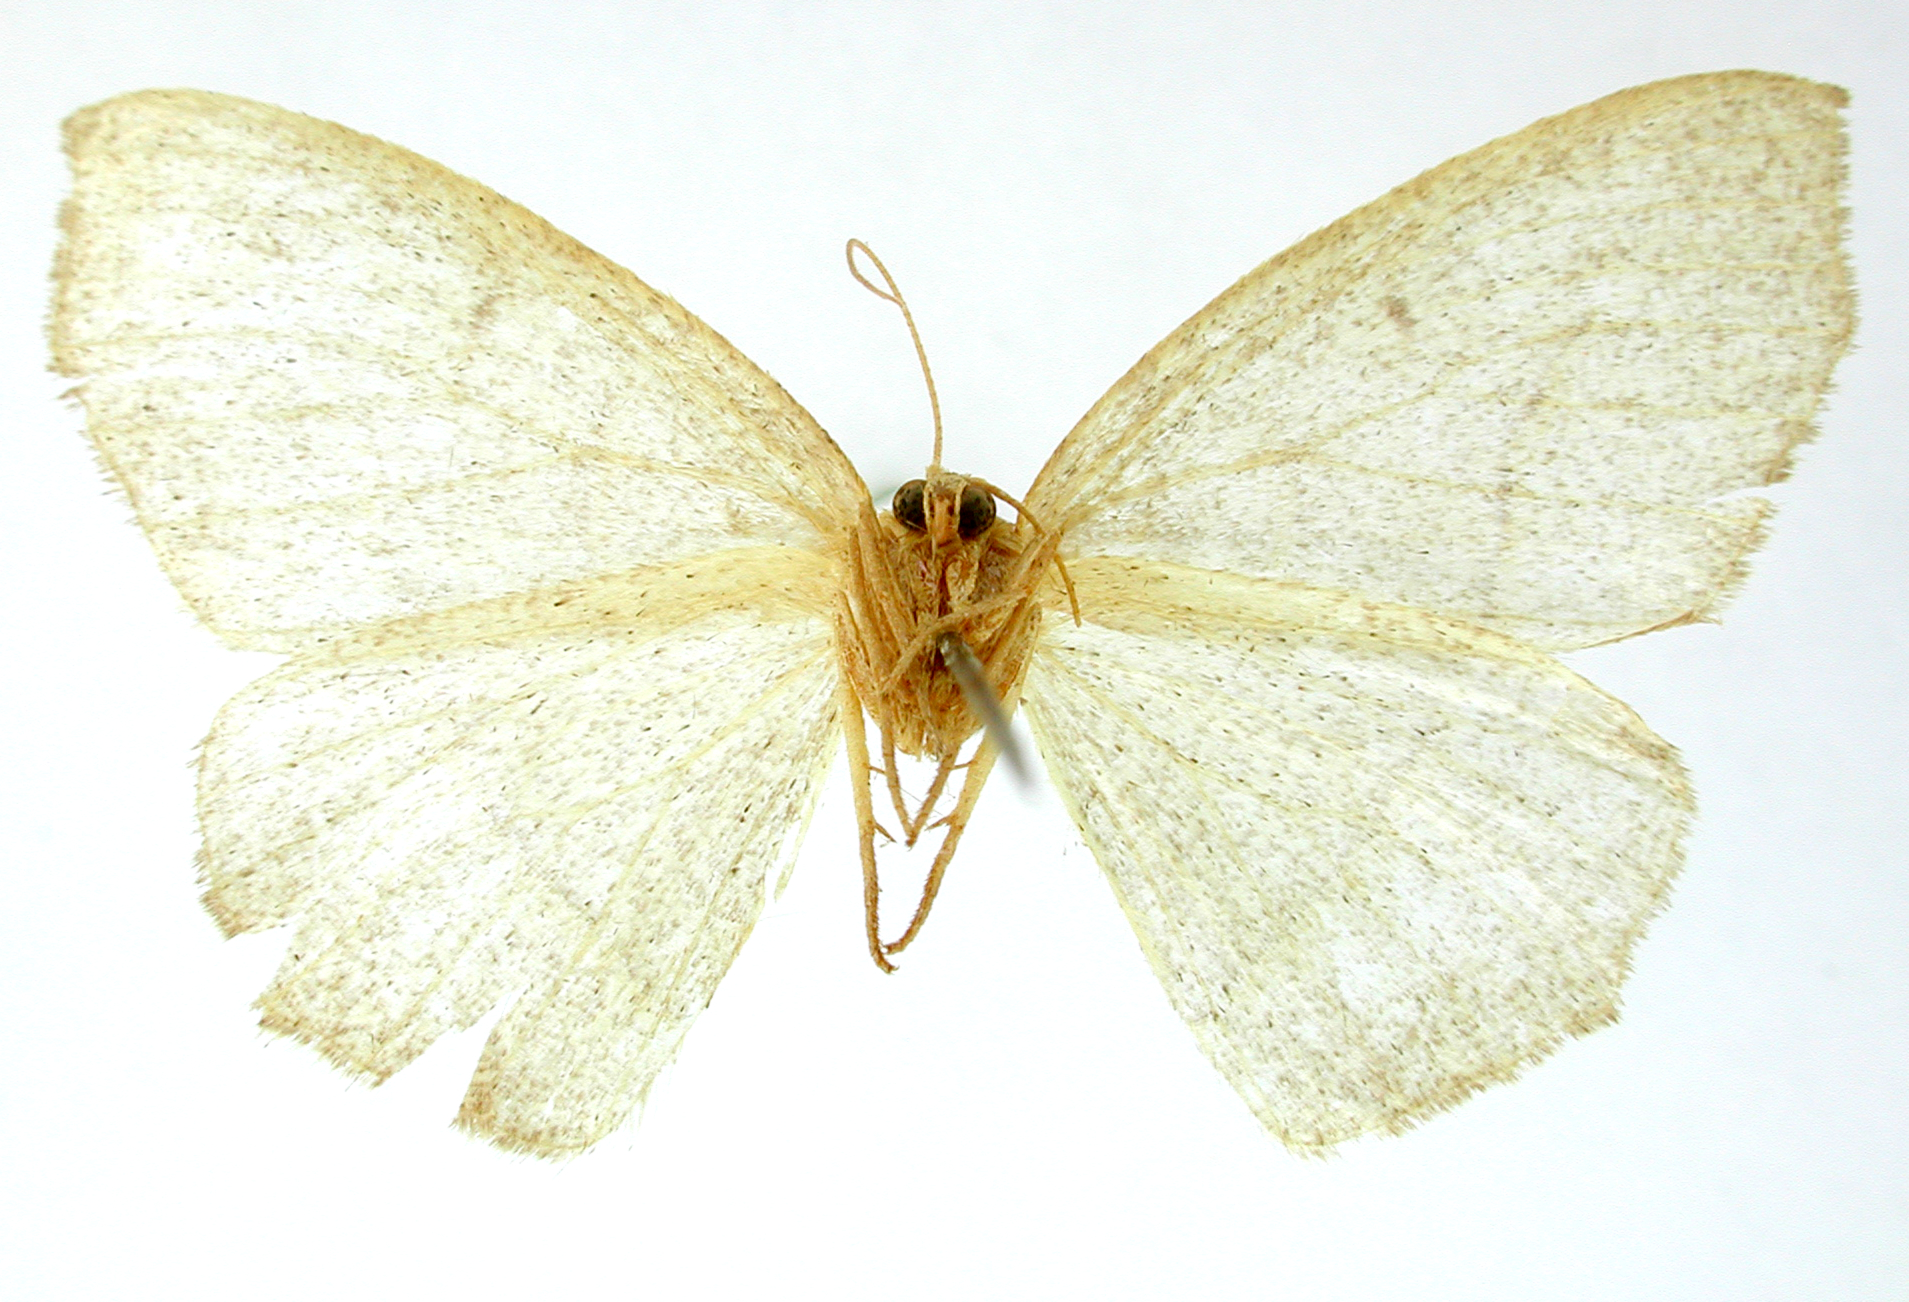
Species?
Therina calidaria
